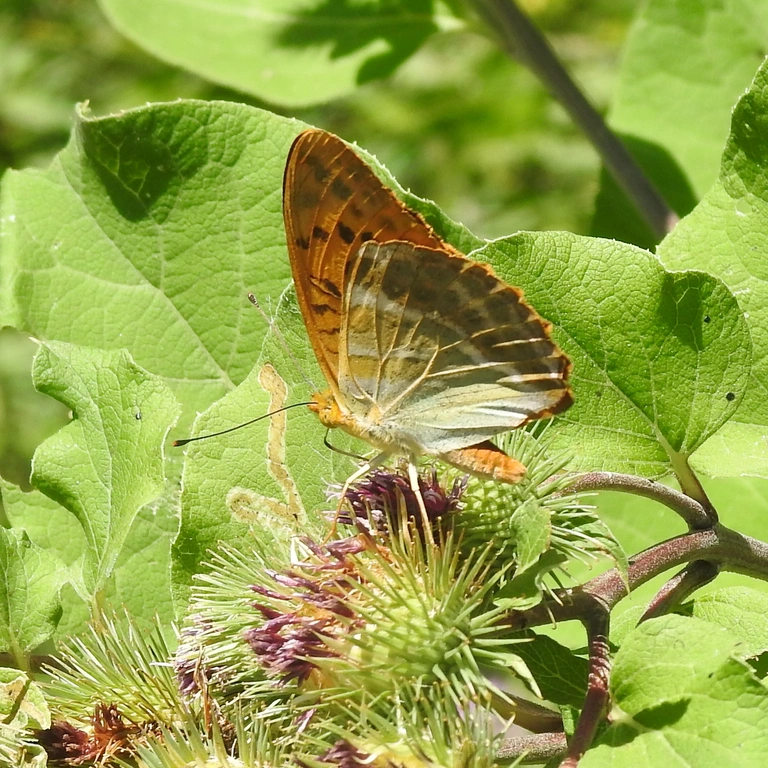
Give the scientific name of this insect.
Argynnis paphia
